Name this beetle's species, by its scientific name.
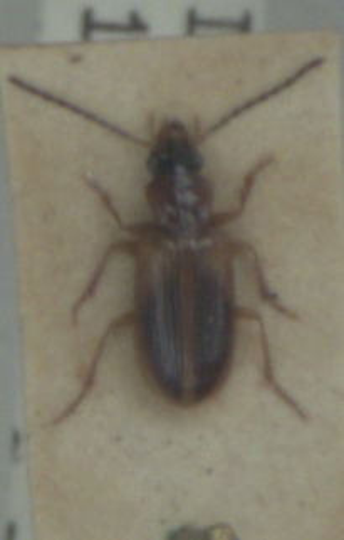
Anthracus consputus
